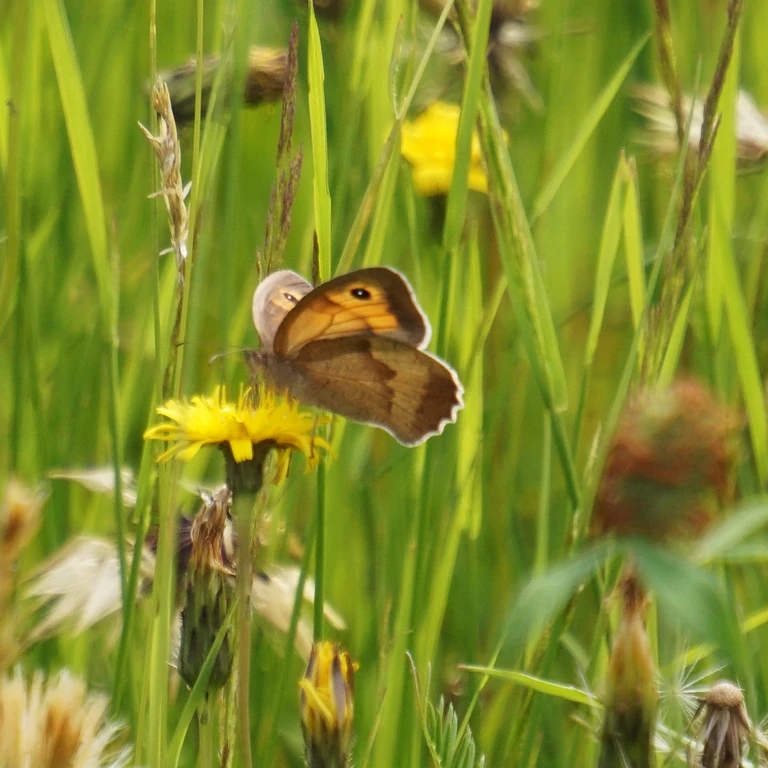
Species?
Maniola jurtina
